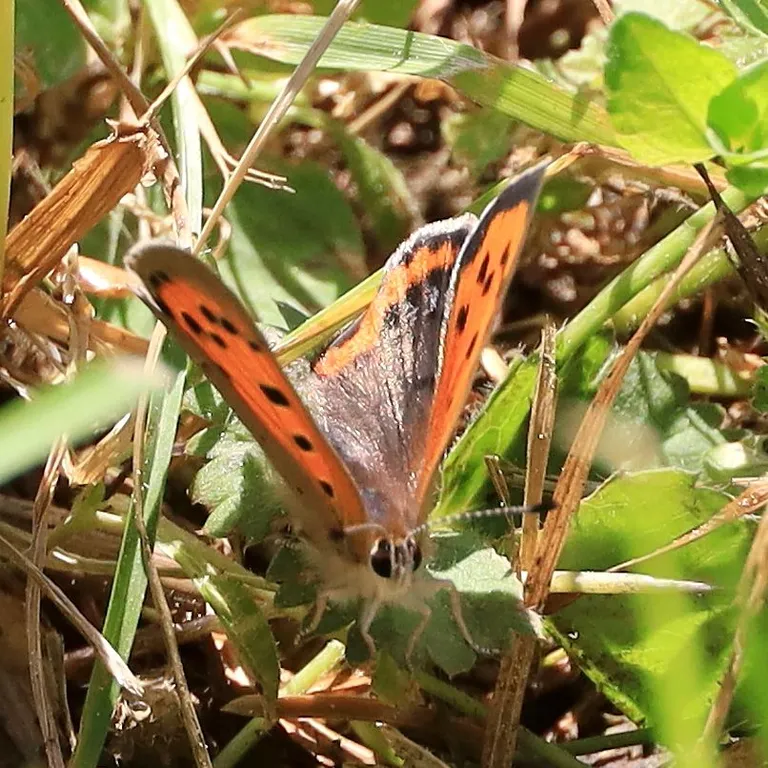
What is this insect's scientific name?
Lycaena phlaeas
